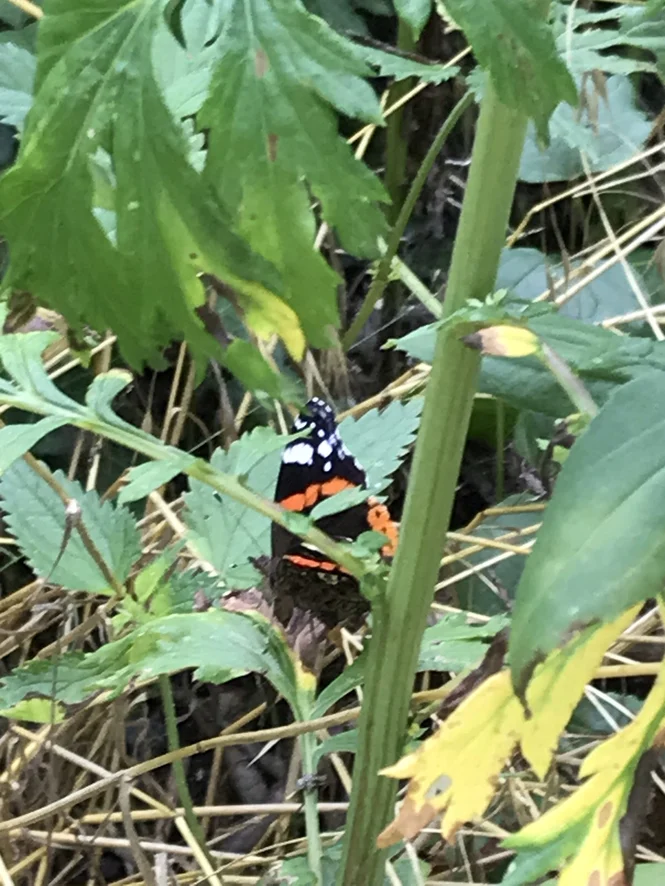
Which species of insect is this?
Vanessa atalanta
